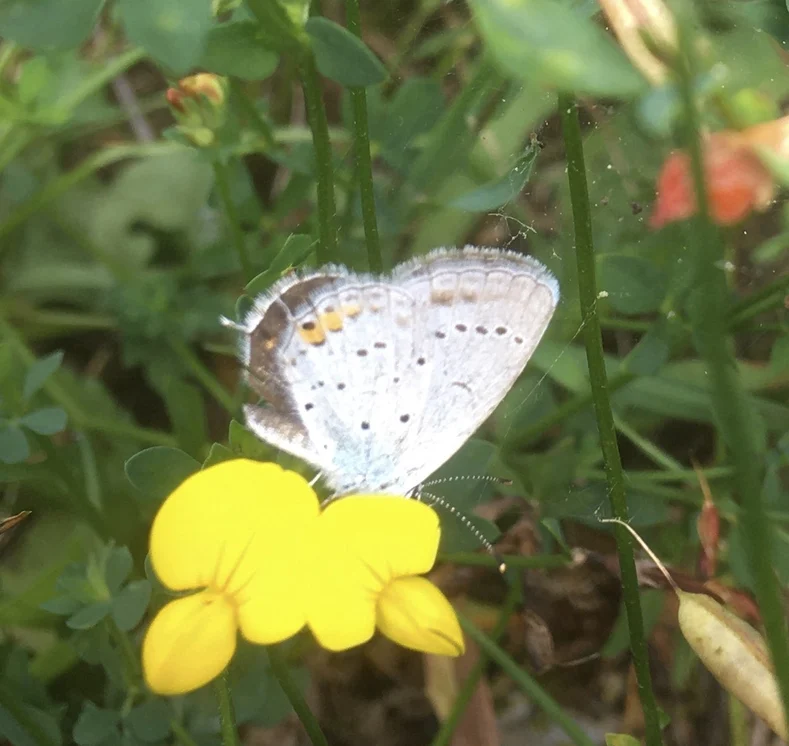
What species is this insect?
Cupido argiades (also Elkalyce argiades)
